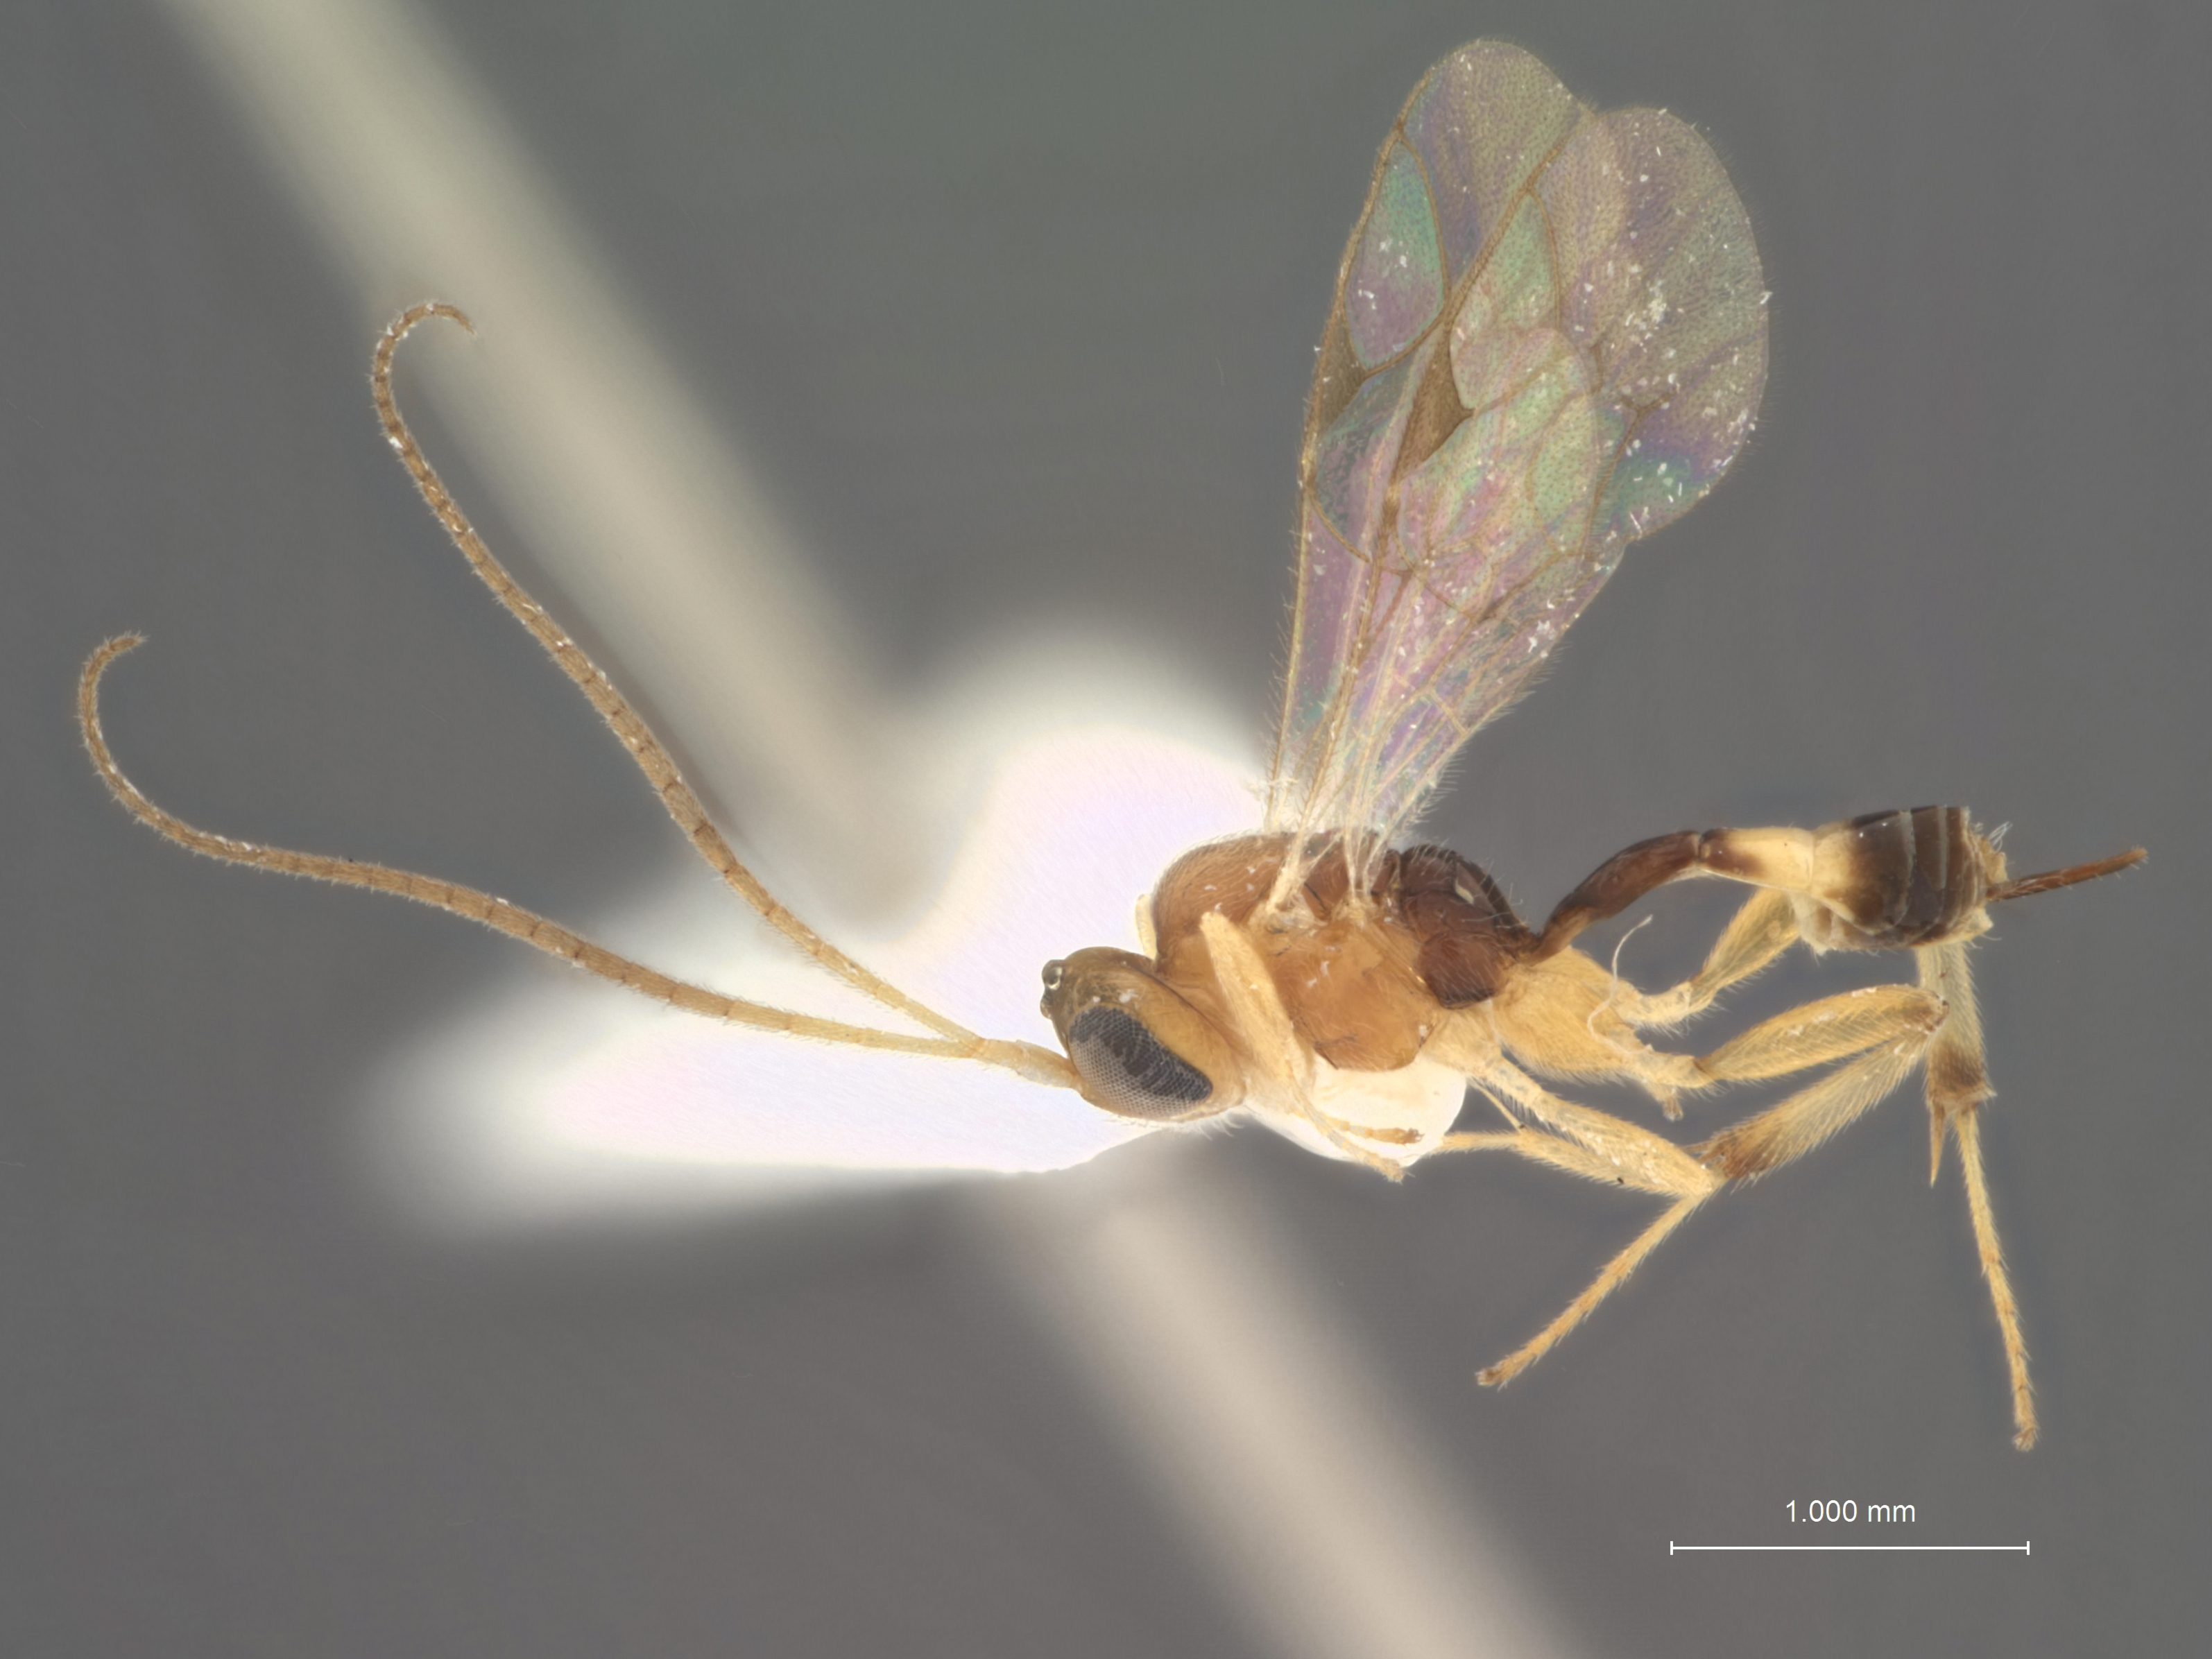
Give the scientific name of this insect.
Mesochorus pusillus
